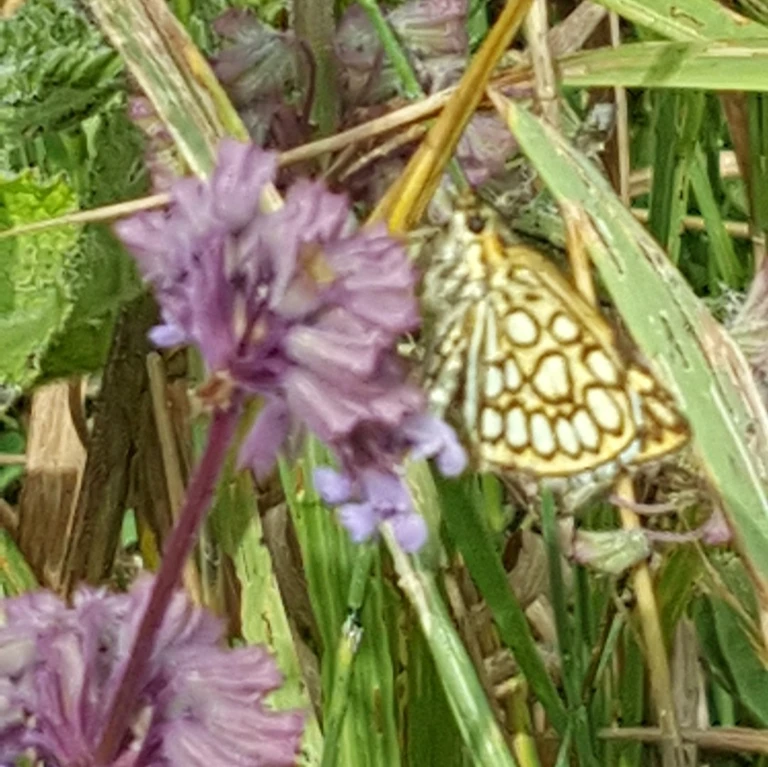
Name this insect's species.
Heteropterus morpheus
